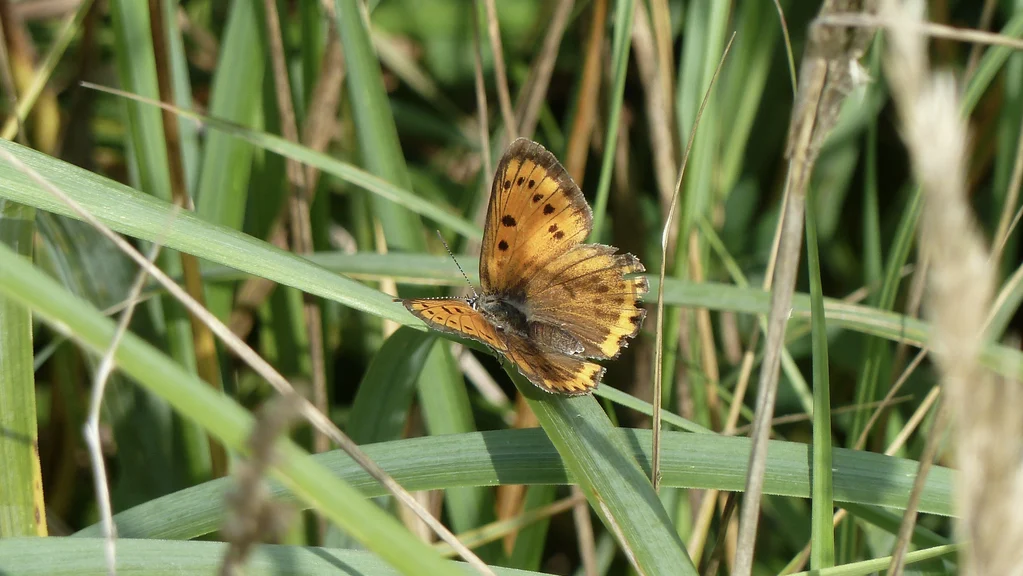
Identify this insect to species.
Lycaena dispar
